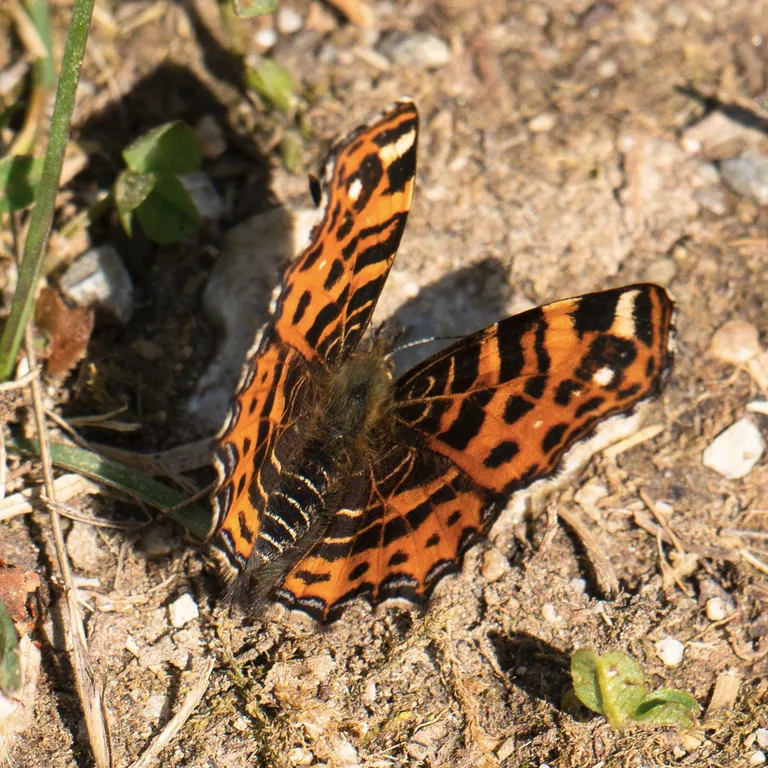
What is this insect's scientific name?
Araschnia levana
